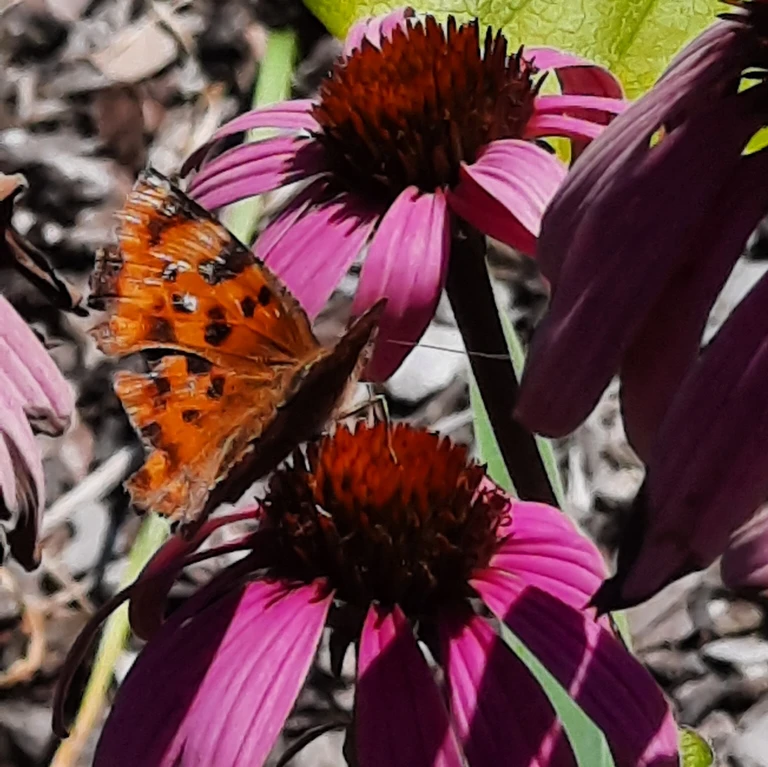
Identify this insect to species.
Polygonia c-album
